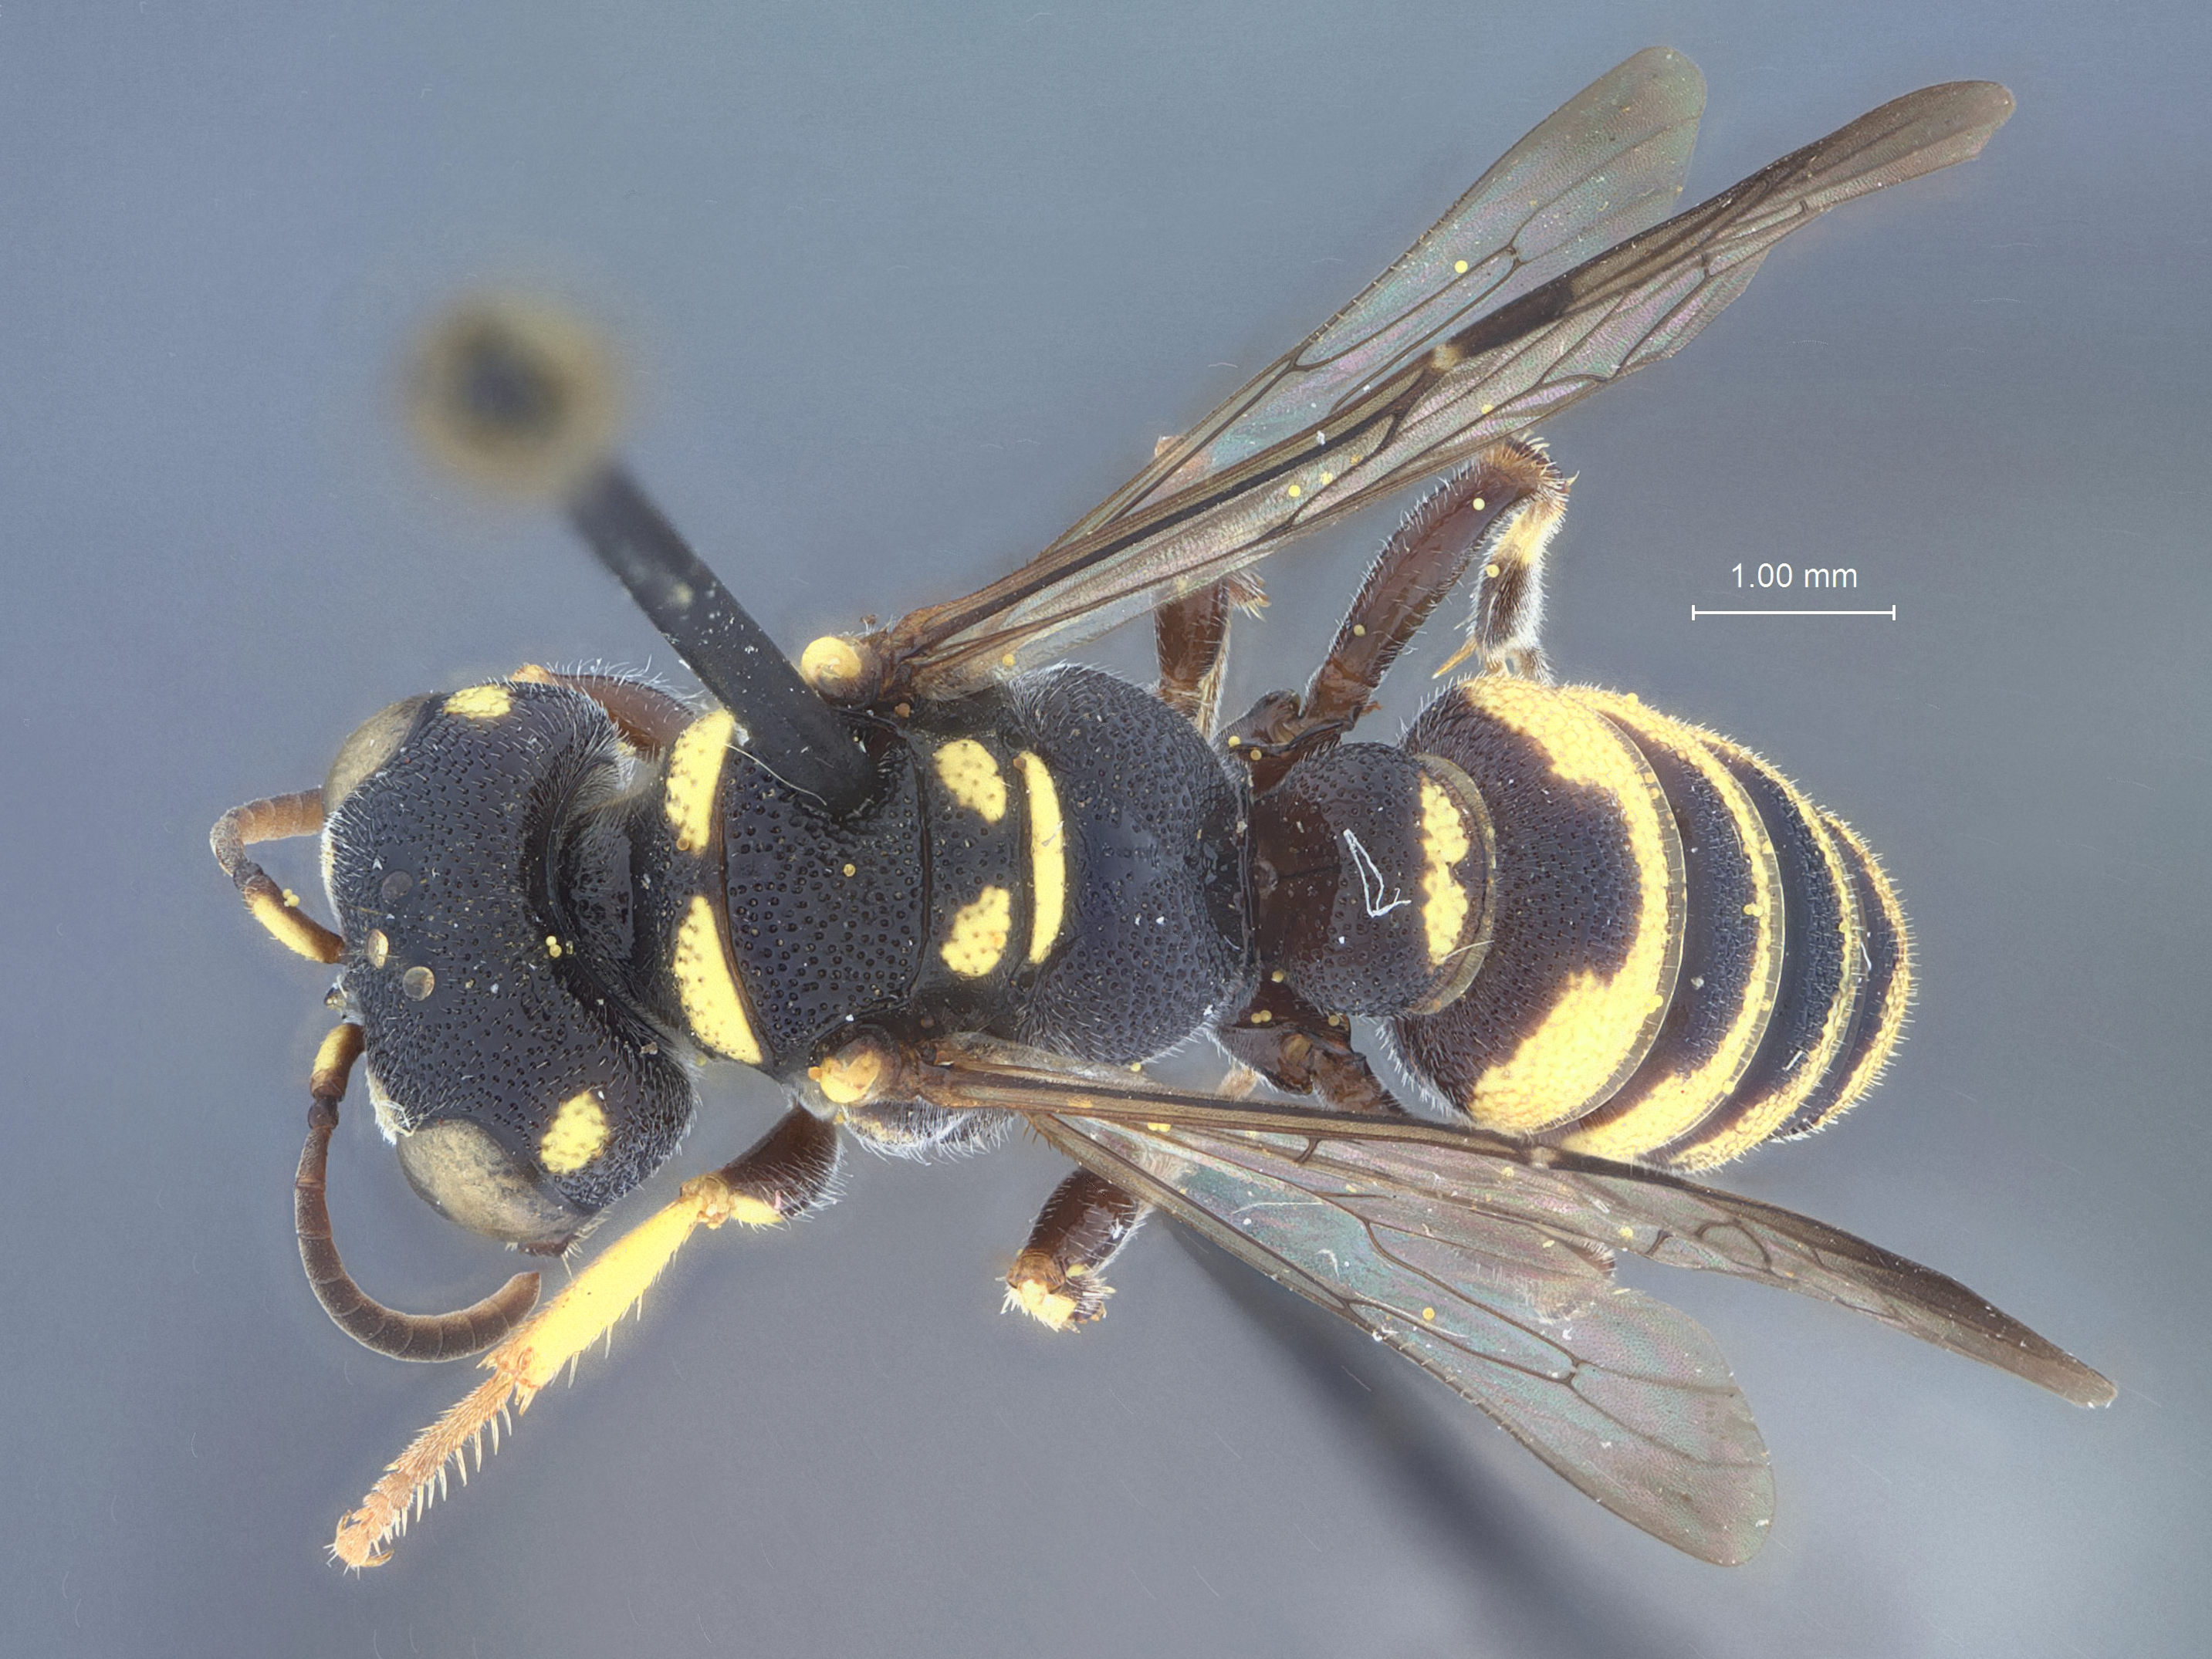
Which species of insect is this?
Cerceris krombeini
